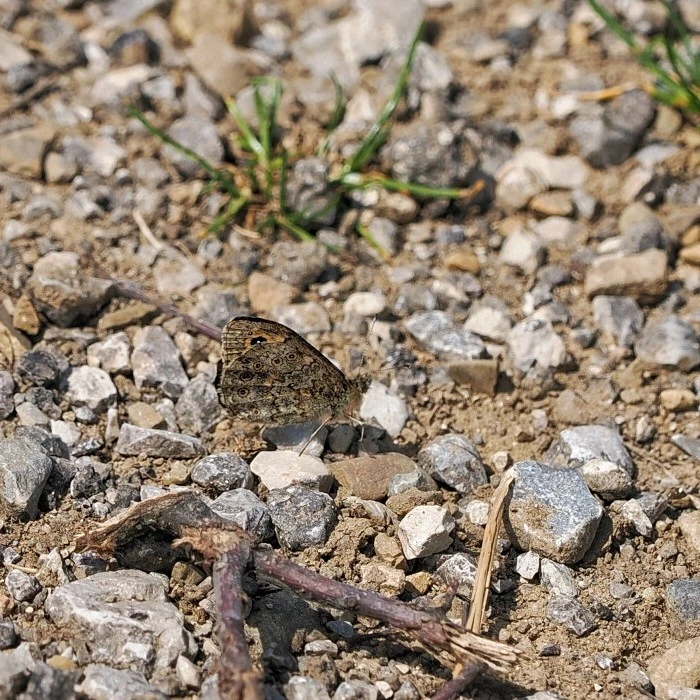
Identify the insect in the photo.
Lasiommata megera (also Pararge megera)
